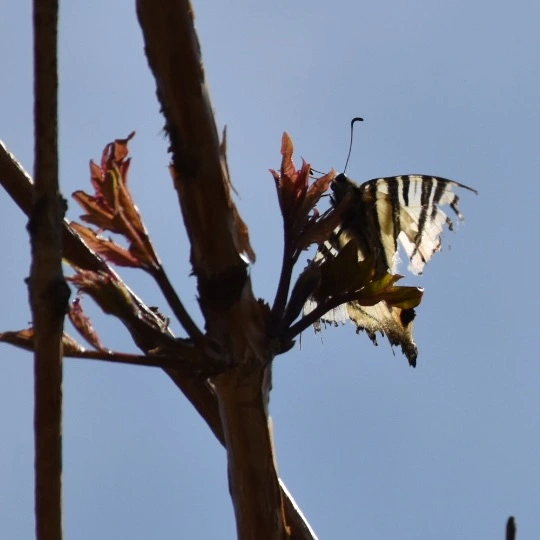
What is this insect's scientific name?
Iphiclides podalirius
